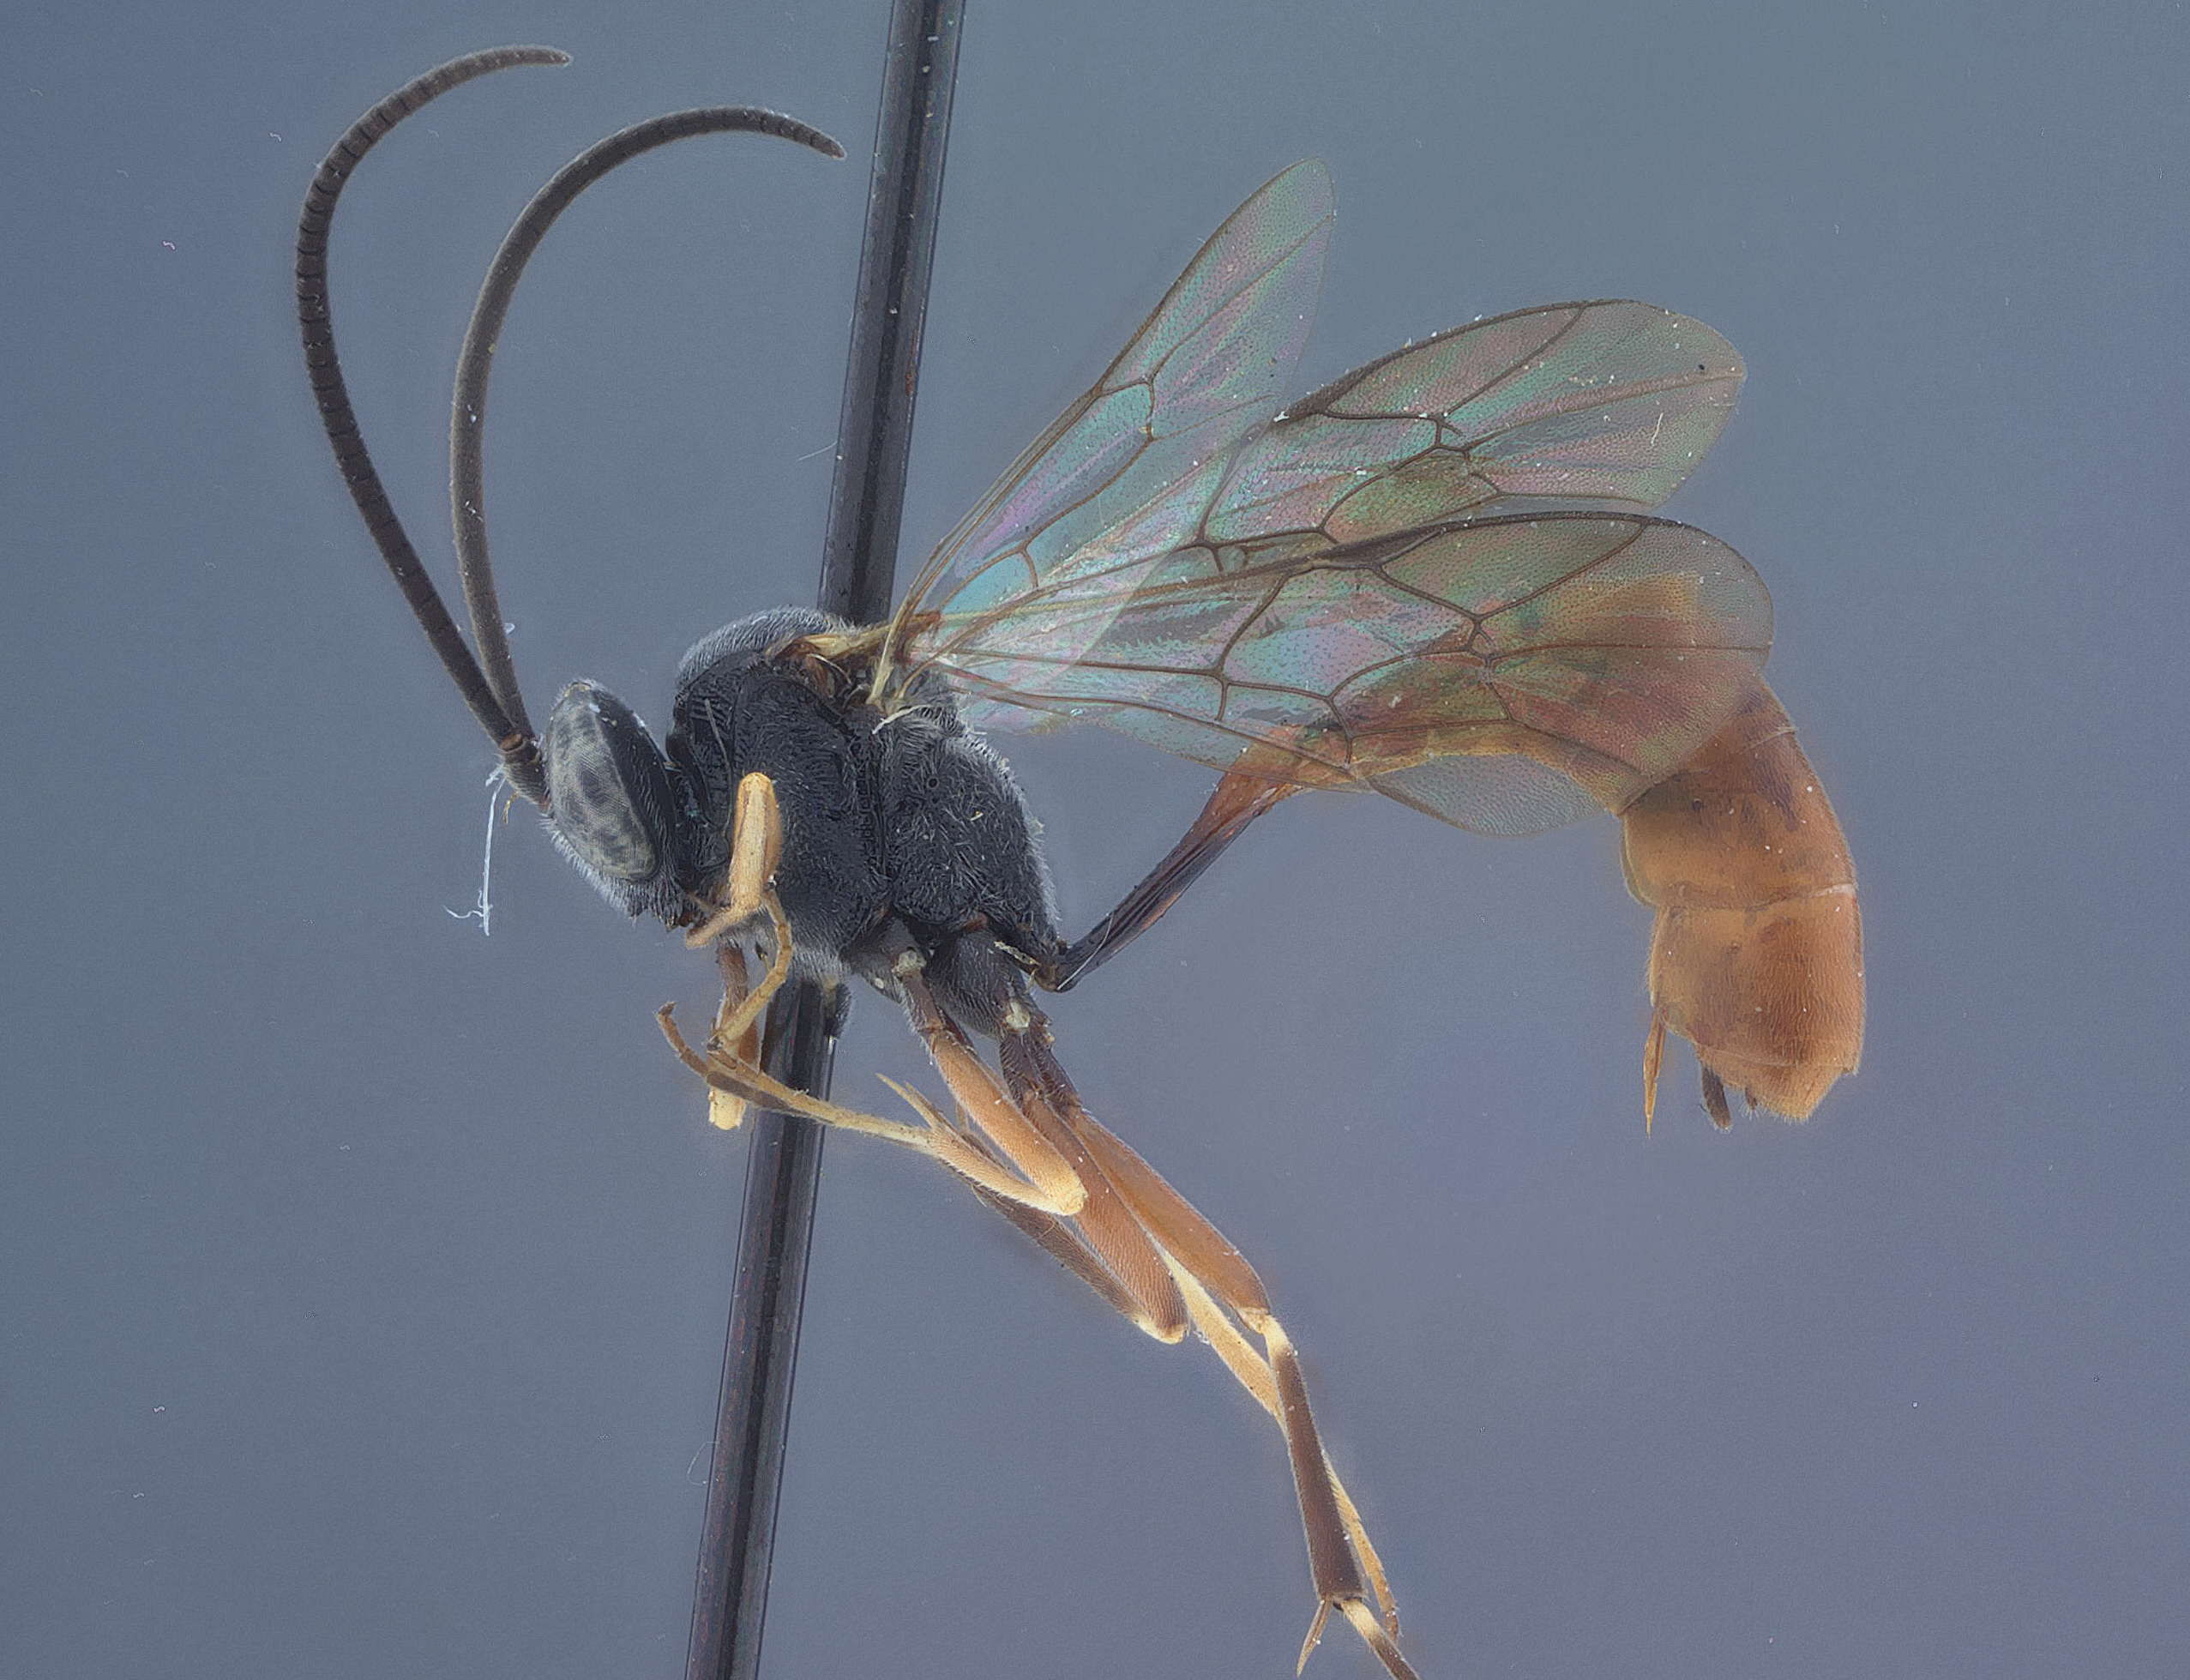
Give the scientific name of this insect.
Casinaria tenuiceps
